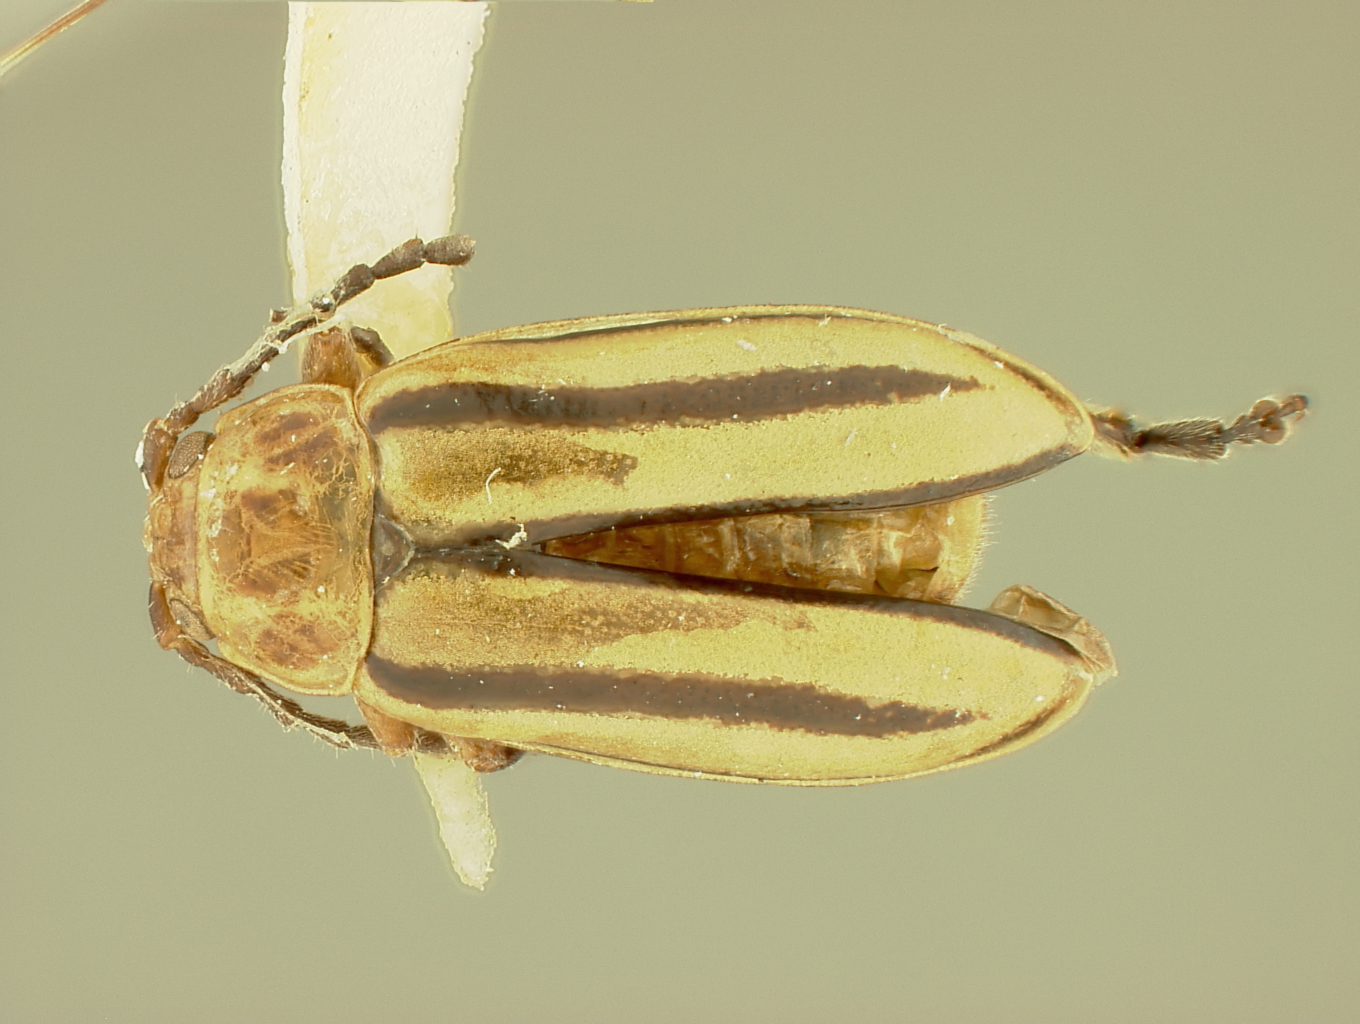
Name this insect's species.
Disonycha gracilis
